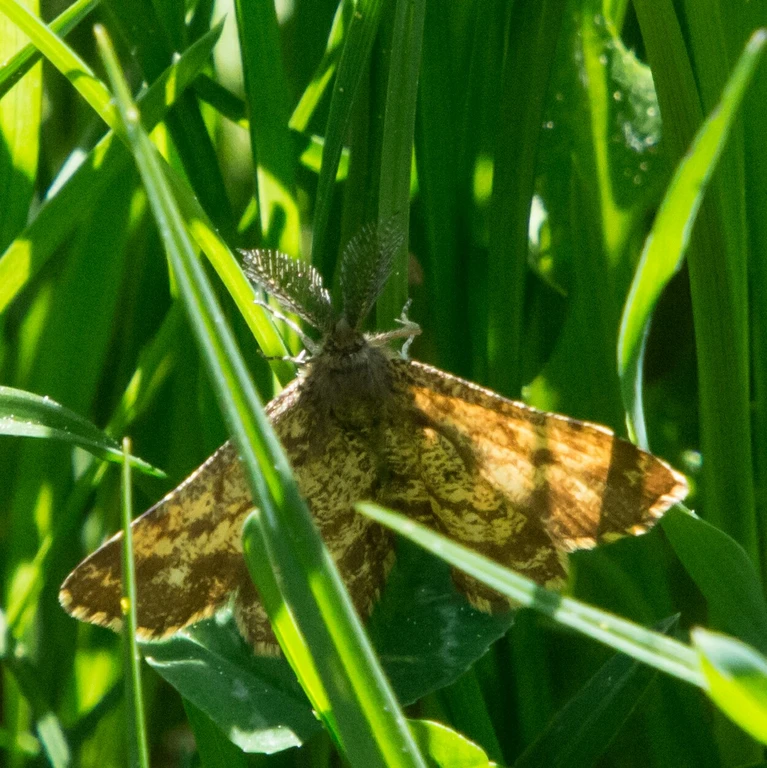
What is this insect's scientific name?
Ematurga atomaria
